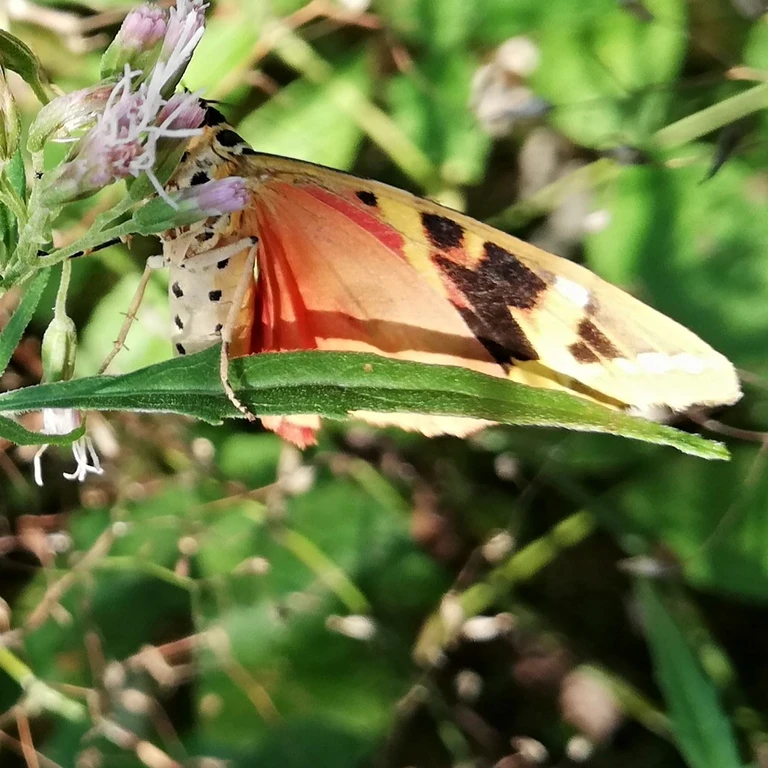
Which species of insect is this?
Euplagia quadripunctaria
